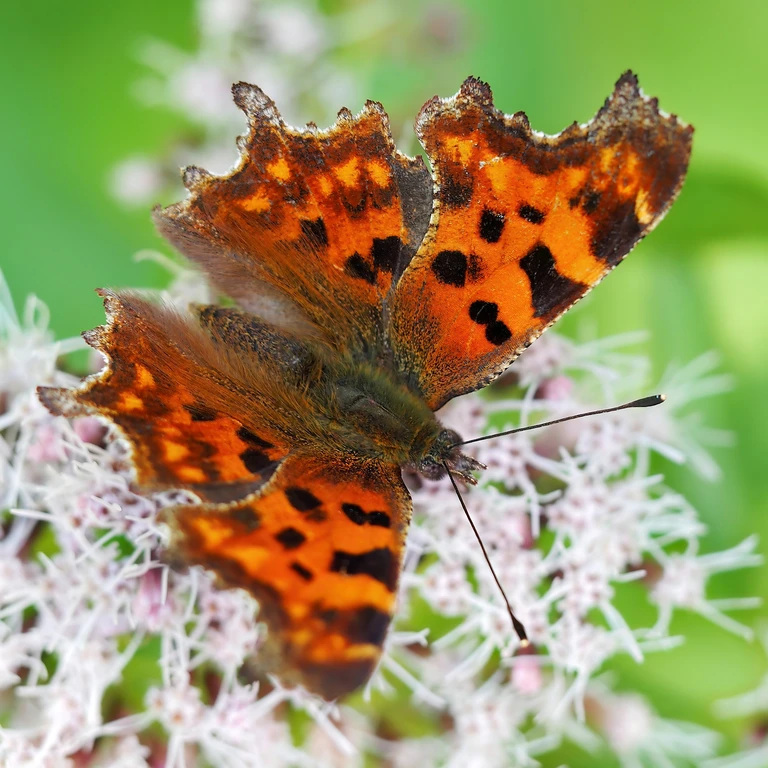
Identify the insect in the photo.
Polygonia c-album
